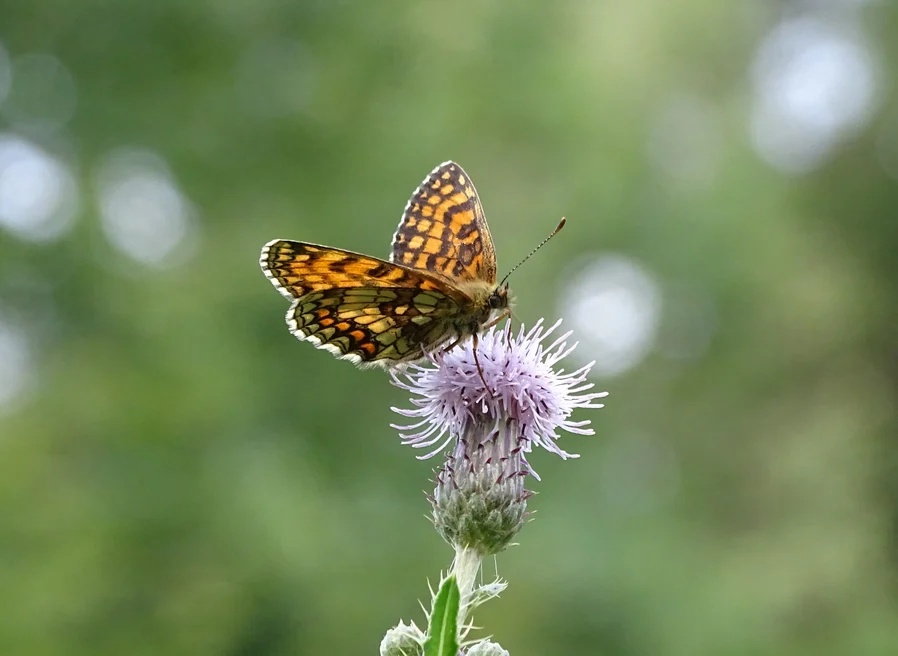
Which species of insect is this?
Melitaea athalia
